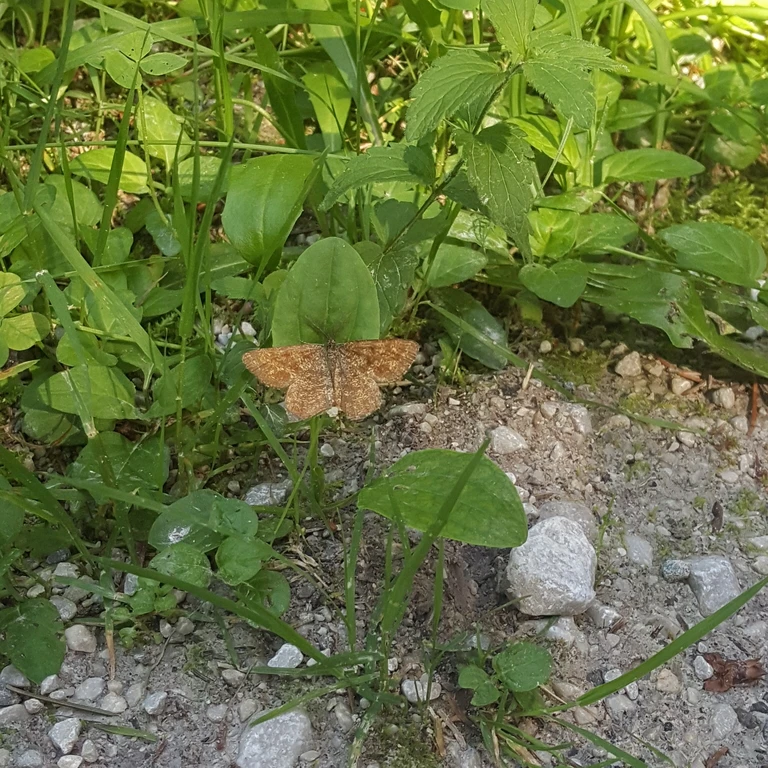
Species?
Ematurga atomaria
